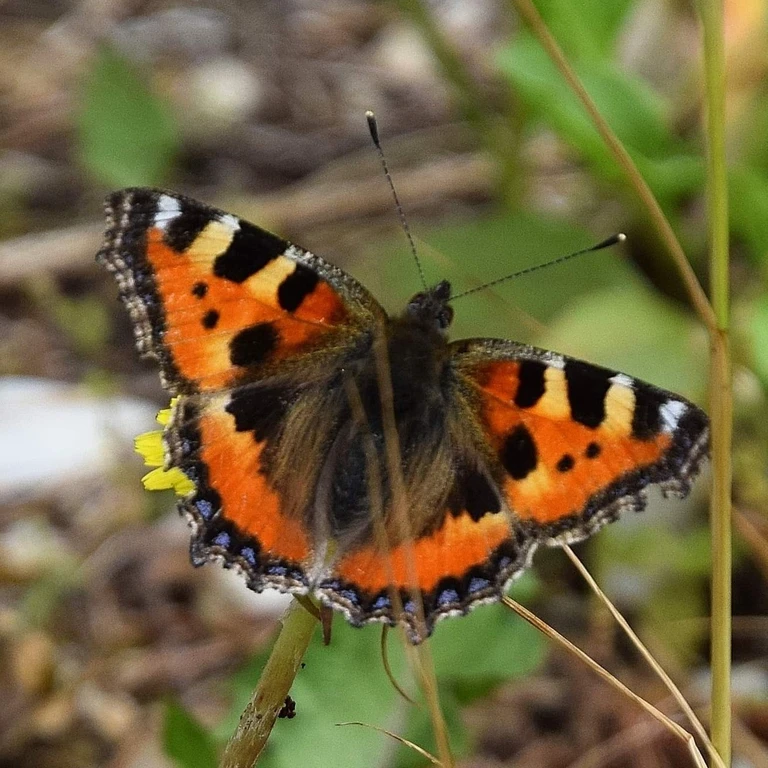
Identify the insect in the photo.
Aglais urticae
